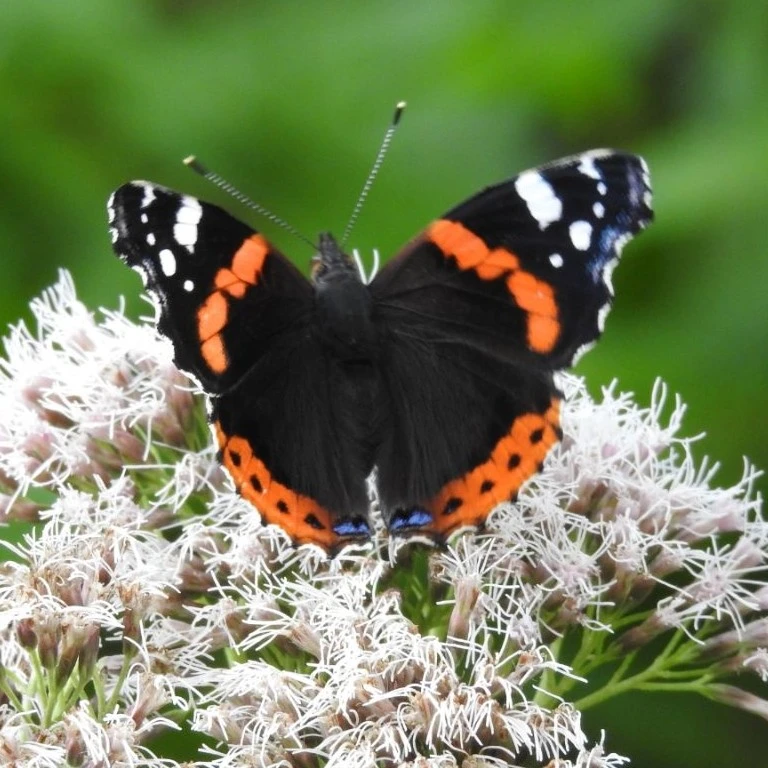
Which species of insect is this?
Vanessa atalanta
